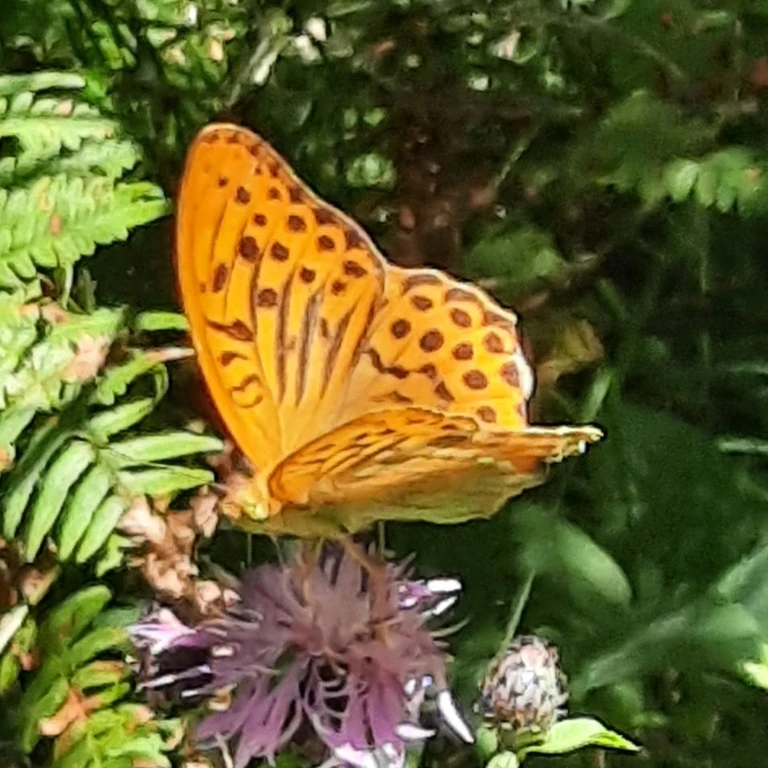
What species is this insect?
Argynnis paphia
